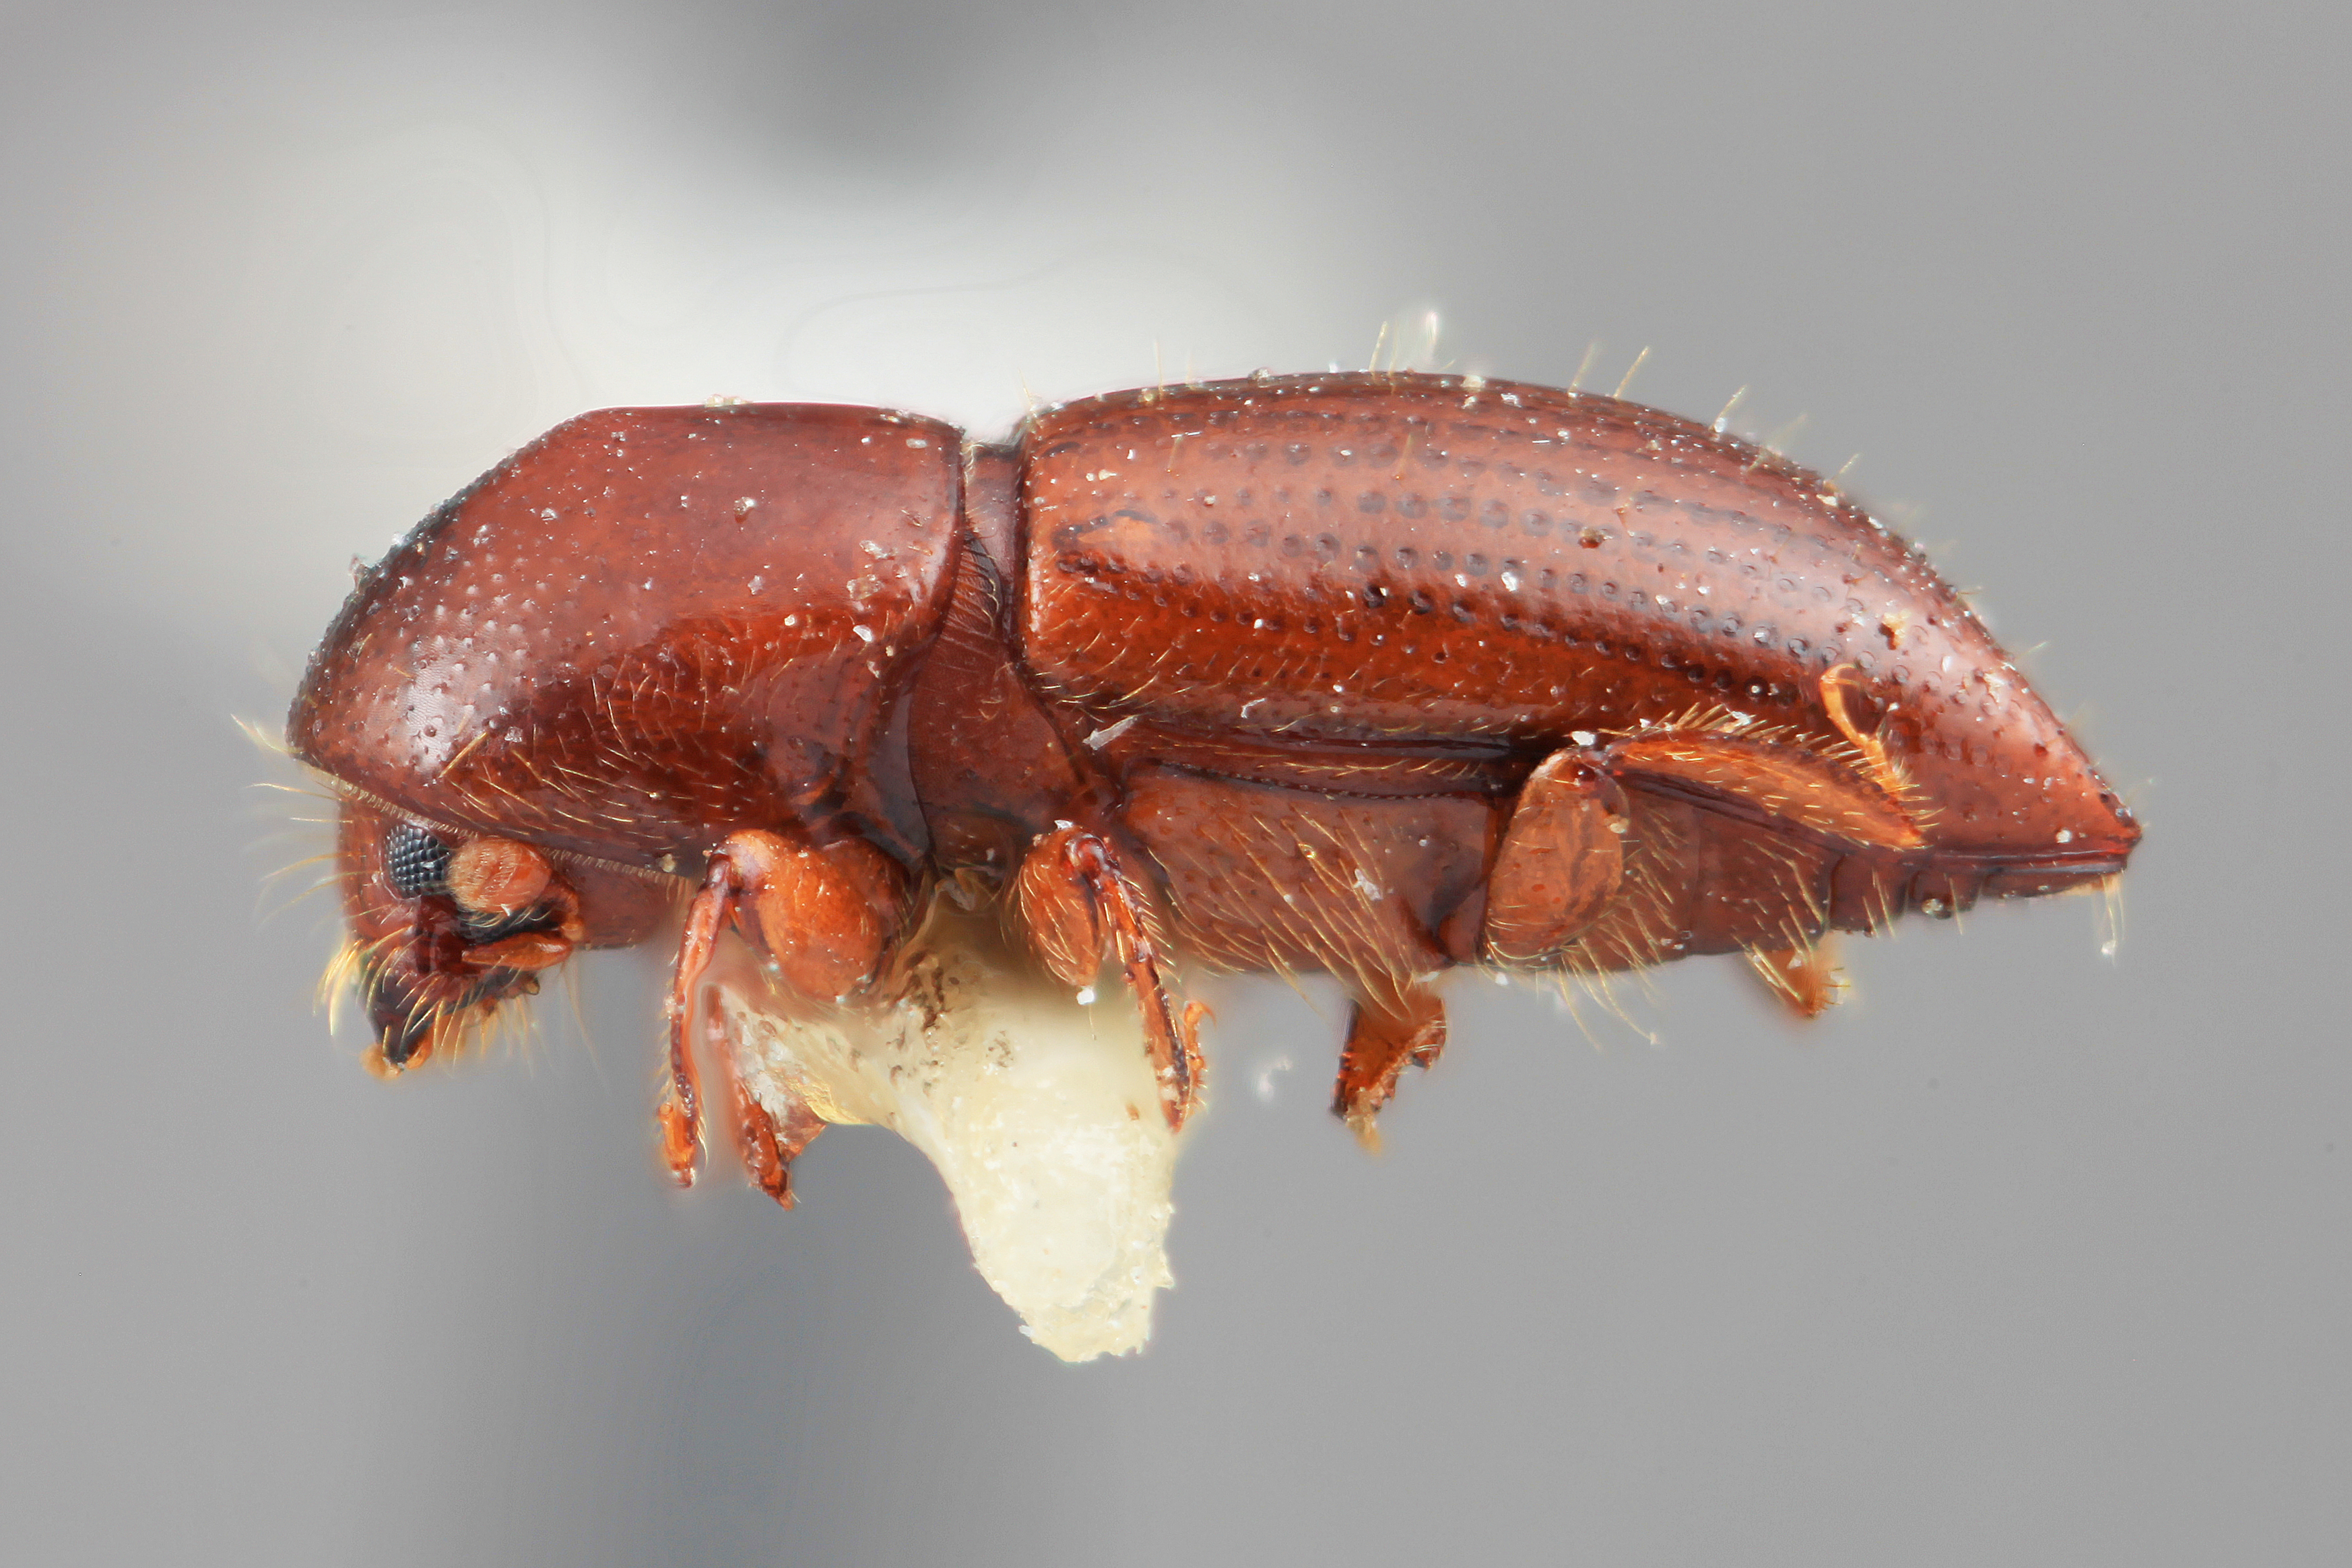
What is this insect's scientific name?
Xyleborus meritus
